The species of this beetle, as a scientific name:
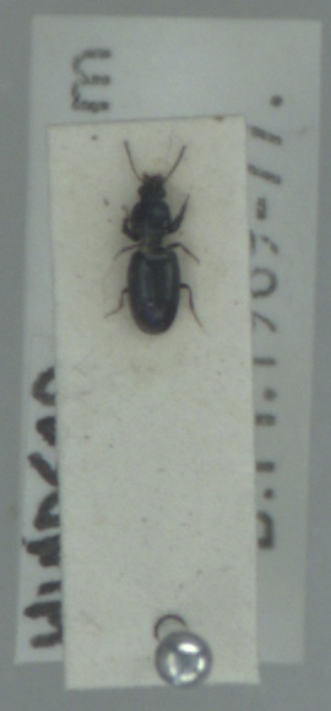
Dyschirius aeneus
